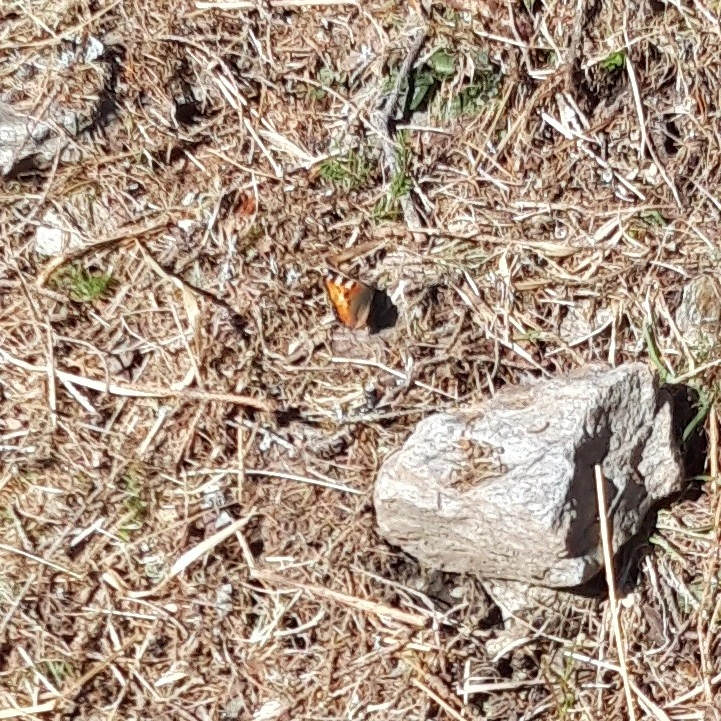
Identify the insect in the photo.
Aglais urticae
